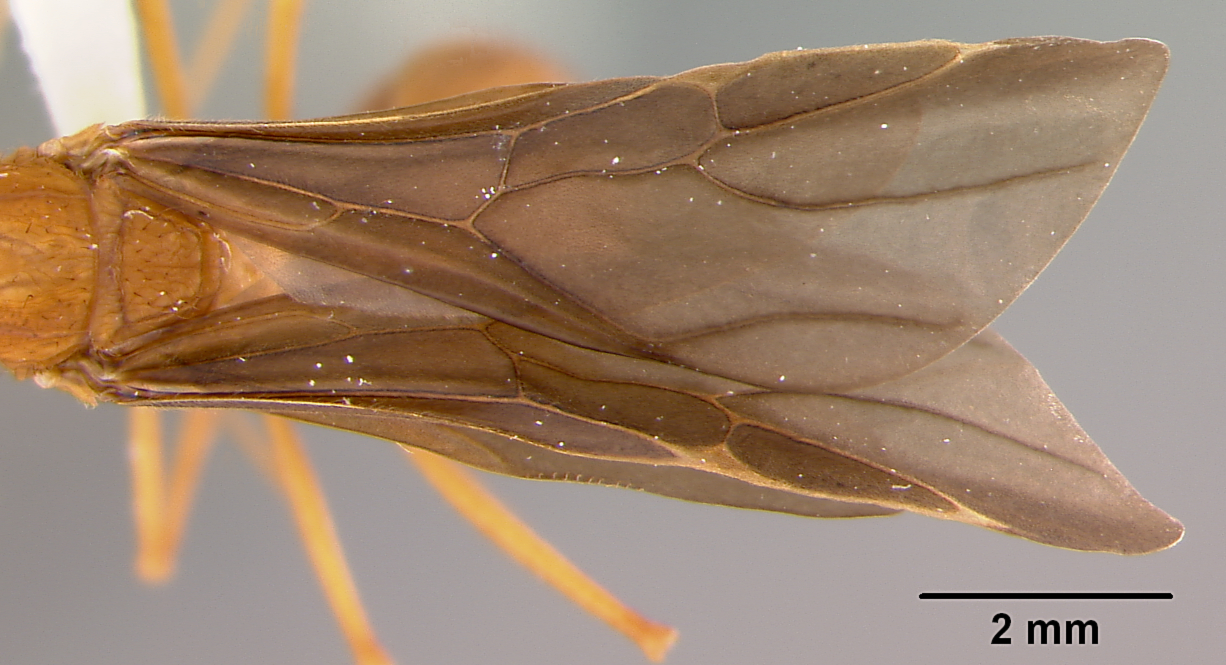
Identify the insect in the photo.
Acromyrmex insinuator
